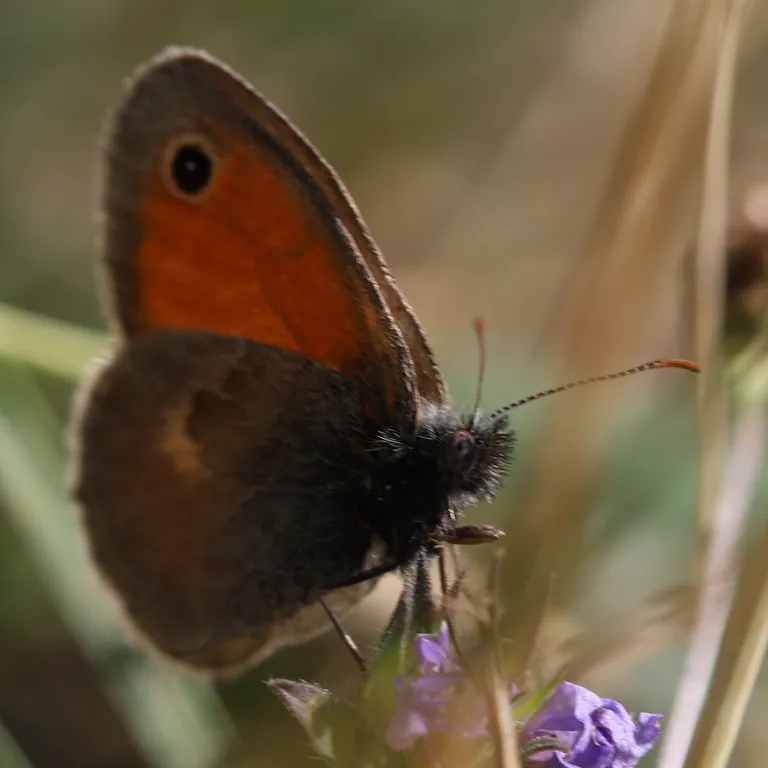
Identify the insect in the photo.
Coenonympha pamphilus
